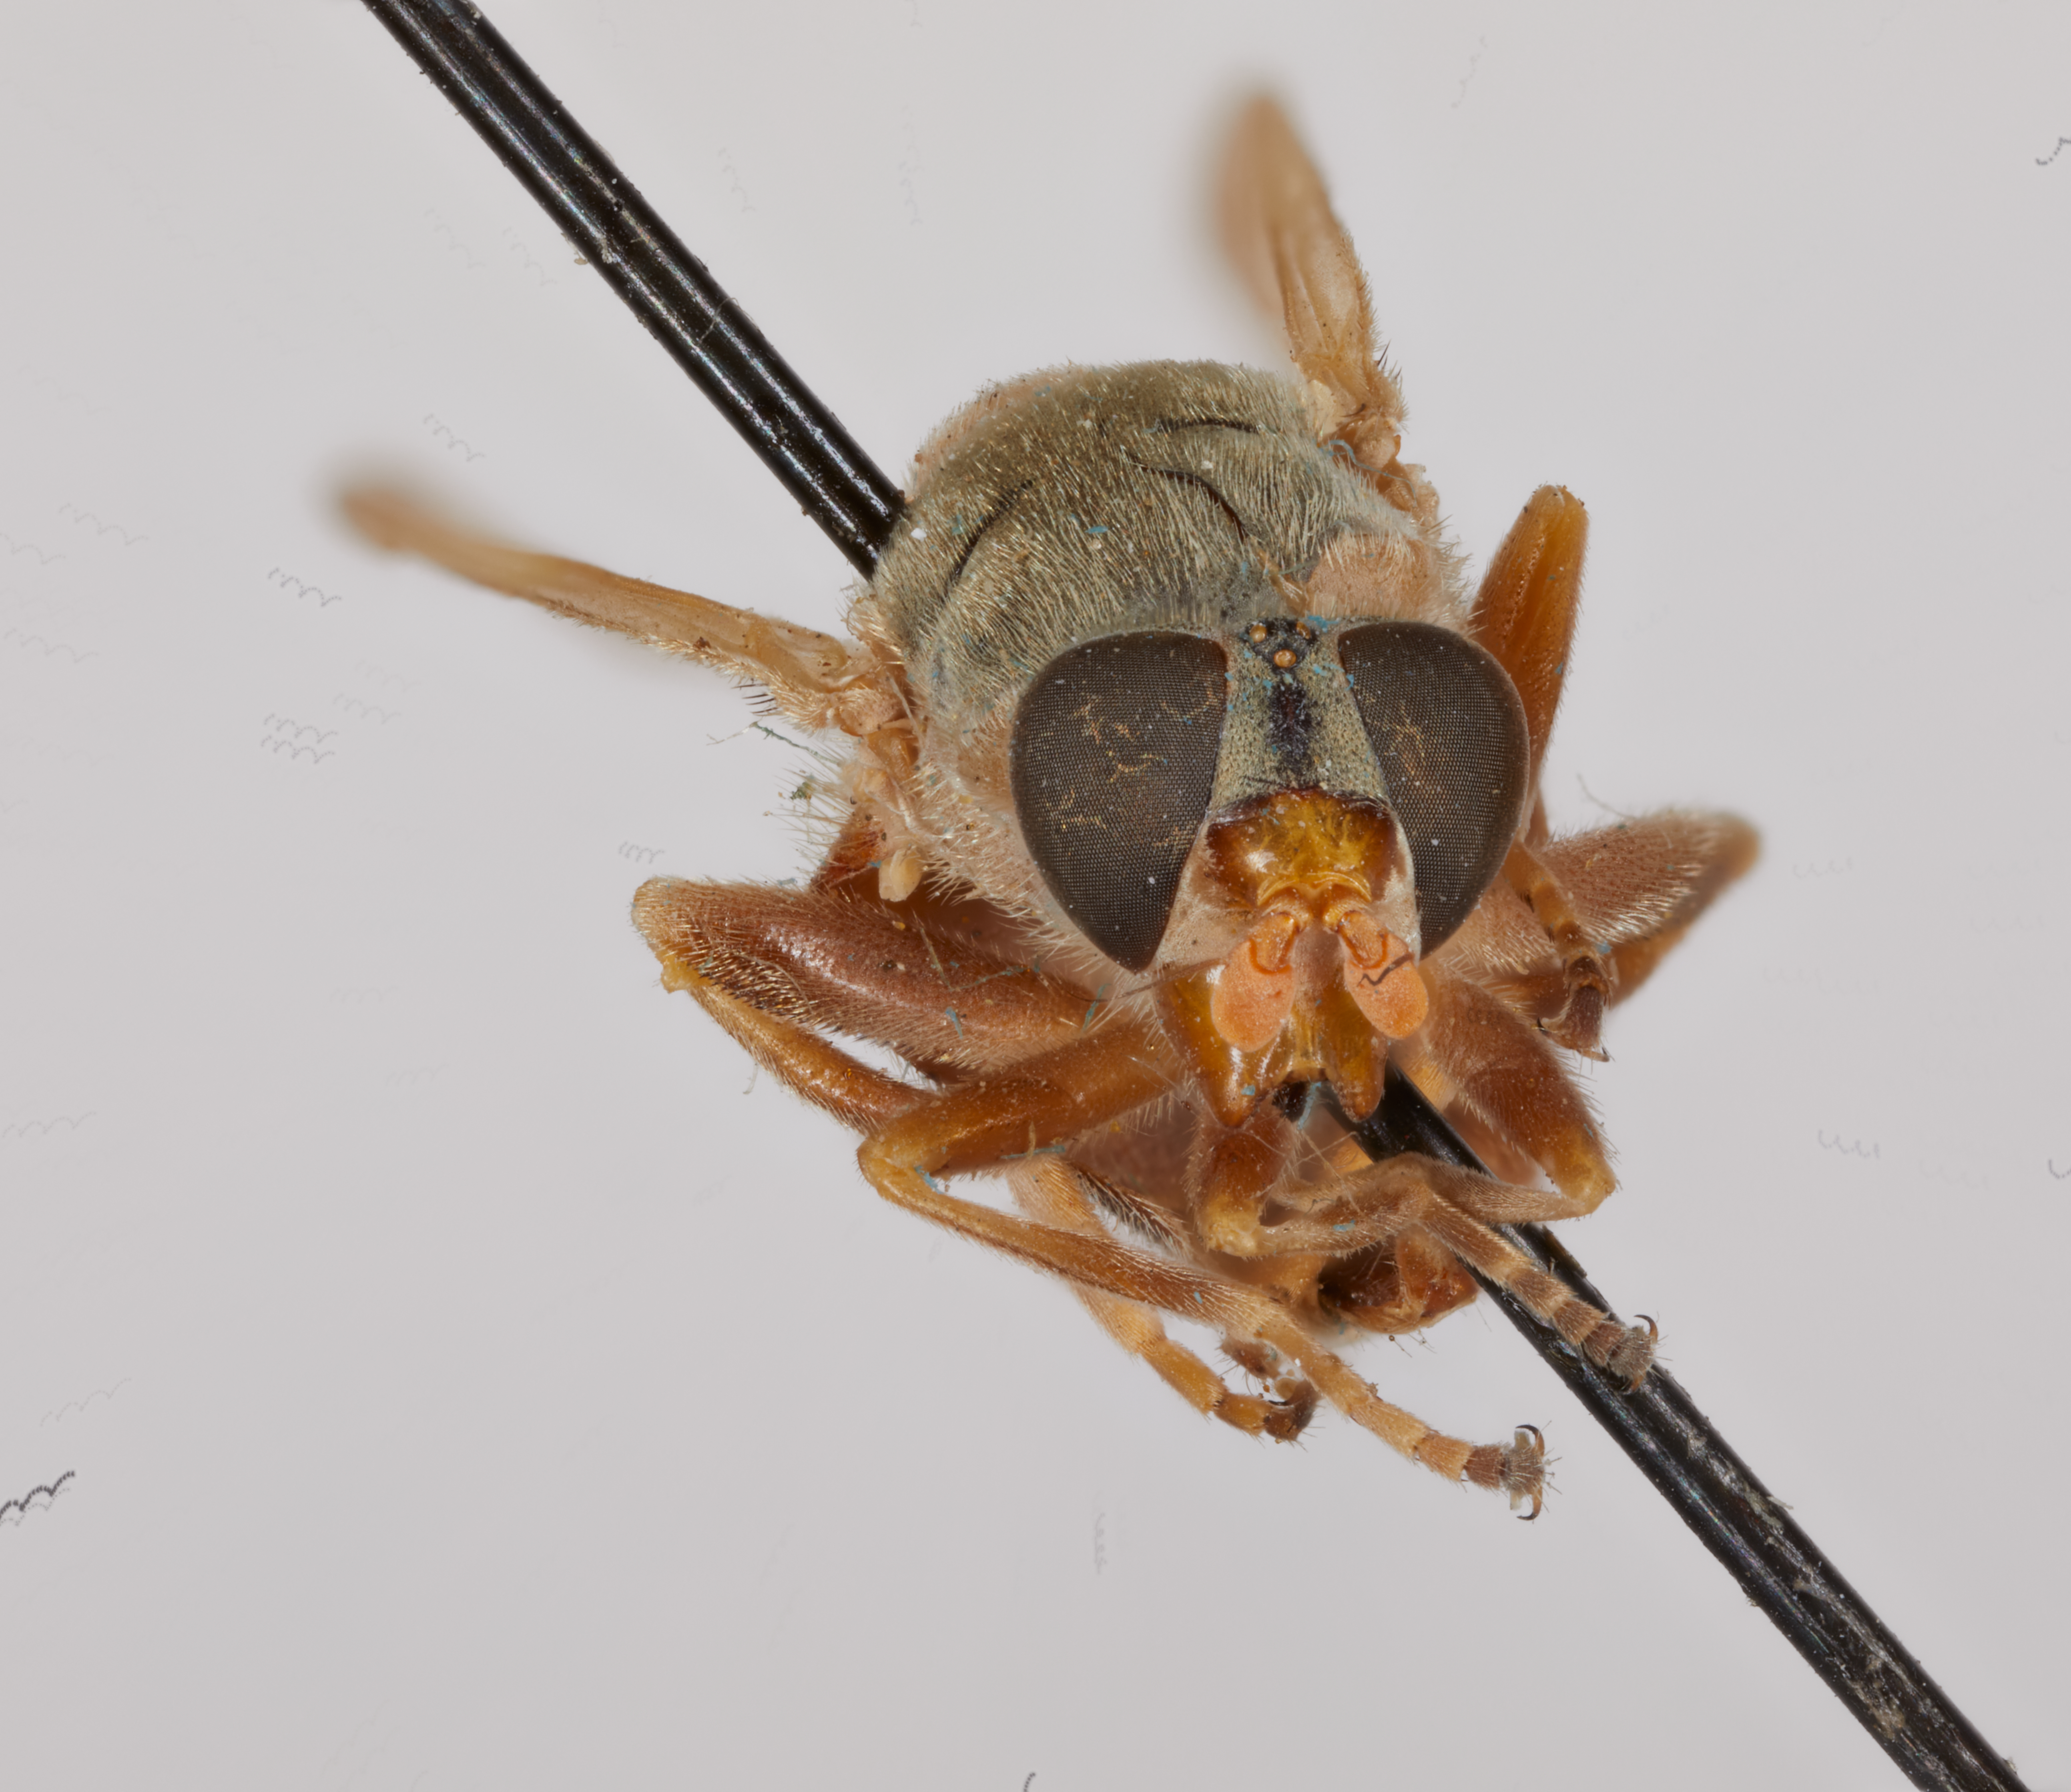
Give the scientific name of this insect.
Brachyopa basalaris
